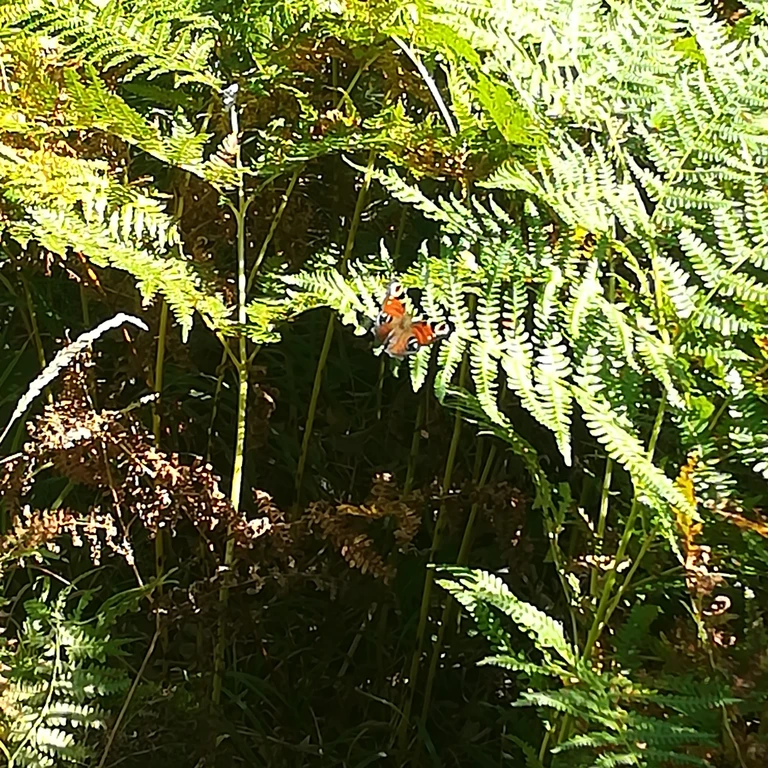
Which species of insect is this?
Aglais io
